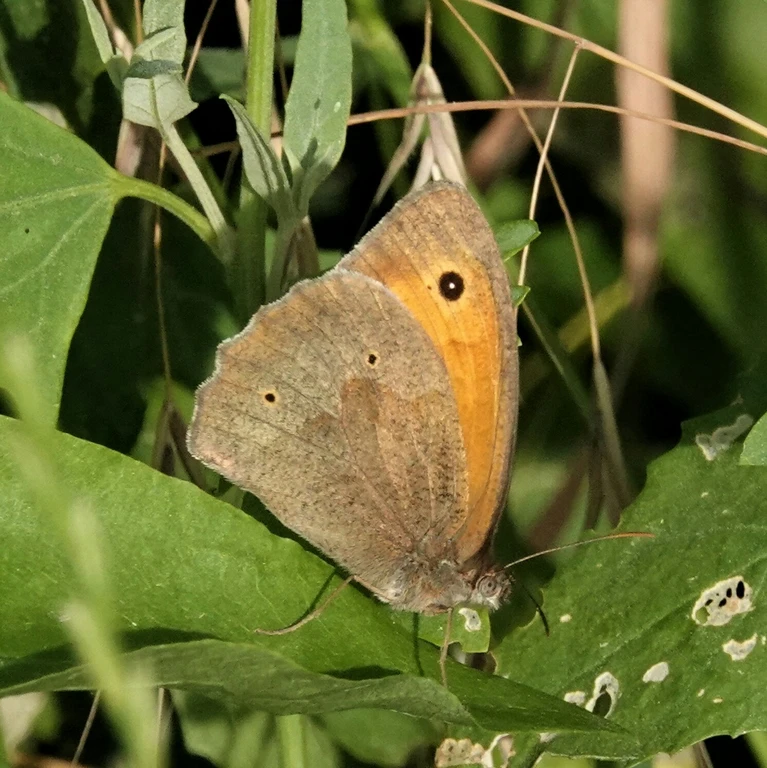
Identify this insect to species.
Maniola jurtina
